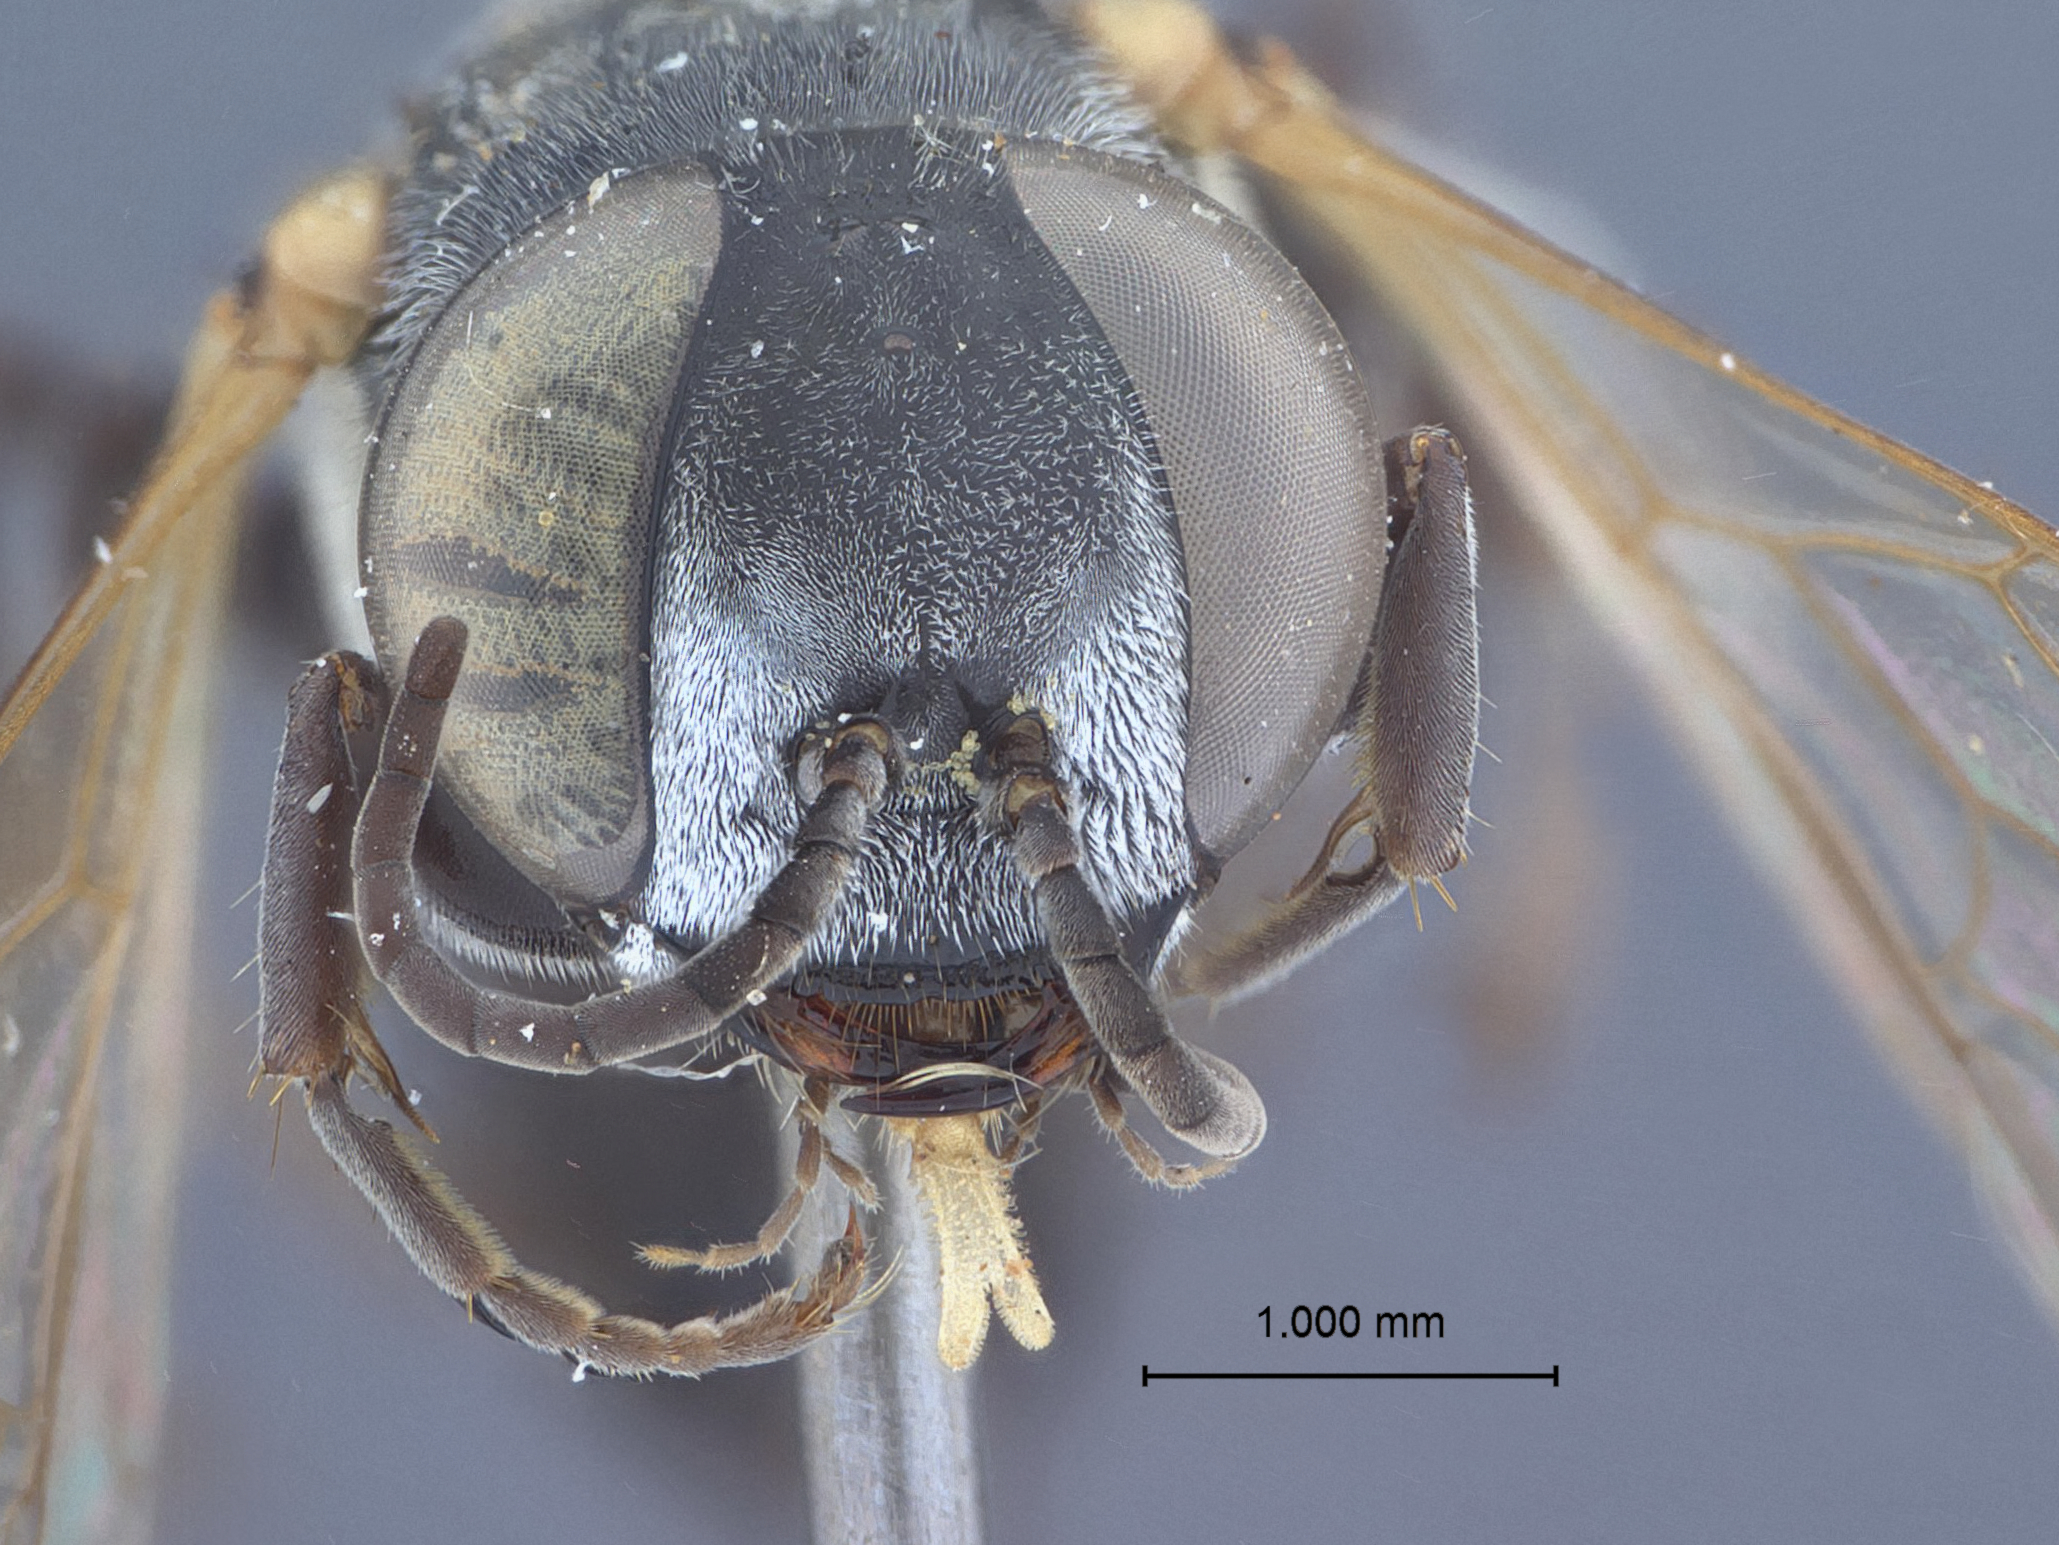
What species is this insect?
Tachysphex anthracinus
